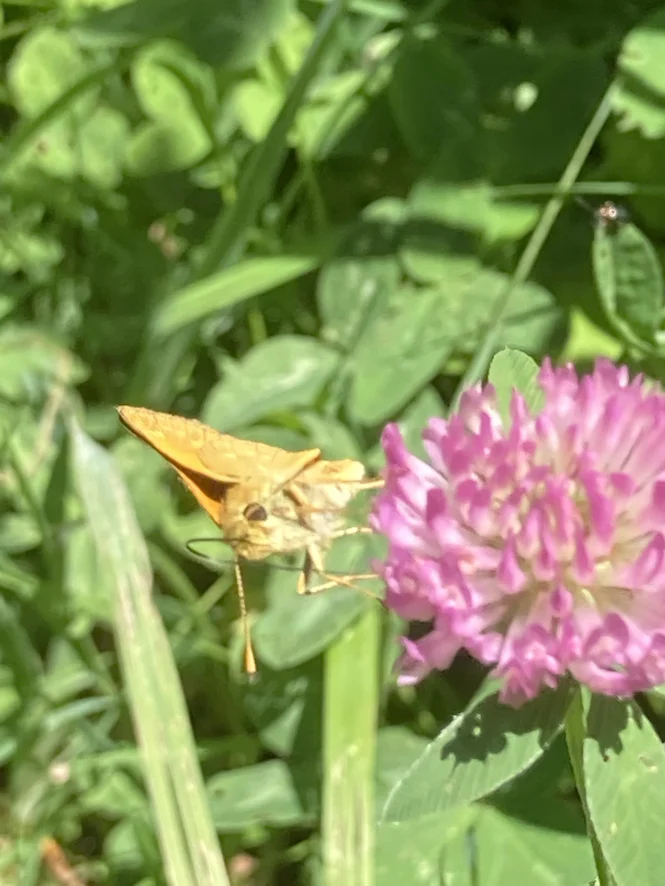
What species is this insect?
Ochlodes sylvanus (also Ochlodes venata)
